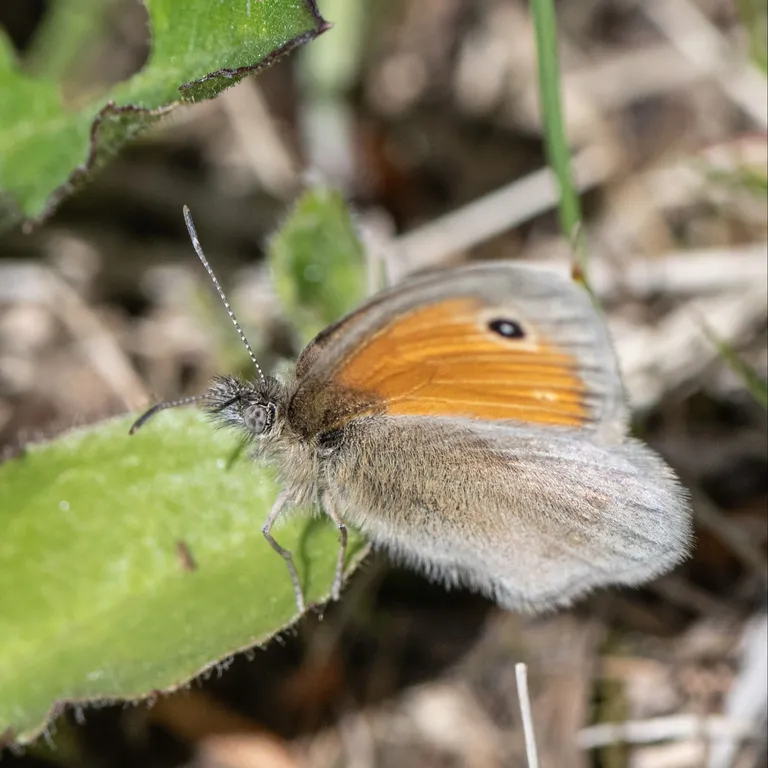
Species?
Coenonympha pamphilus
